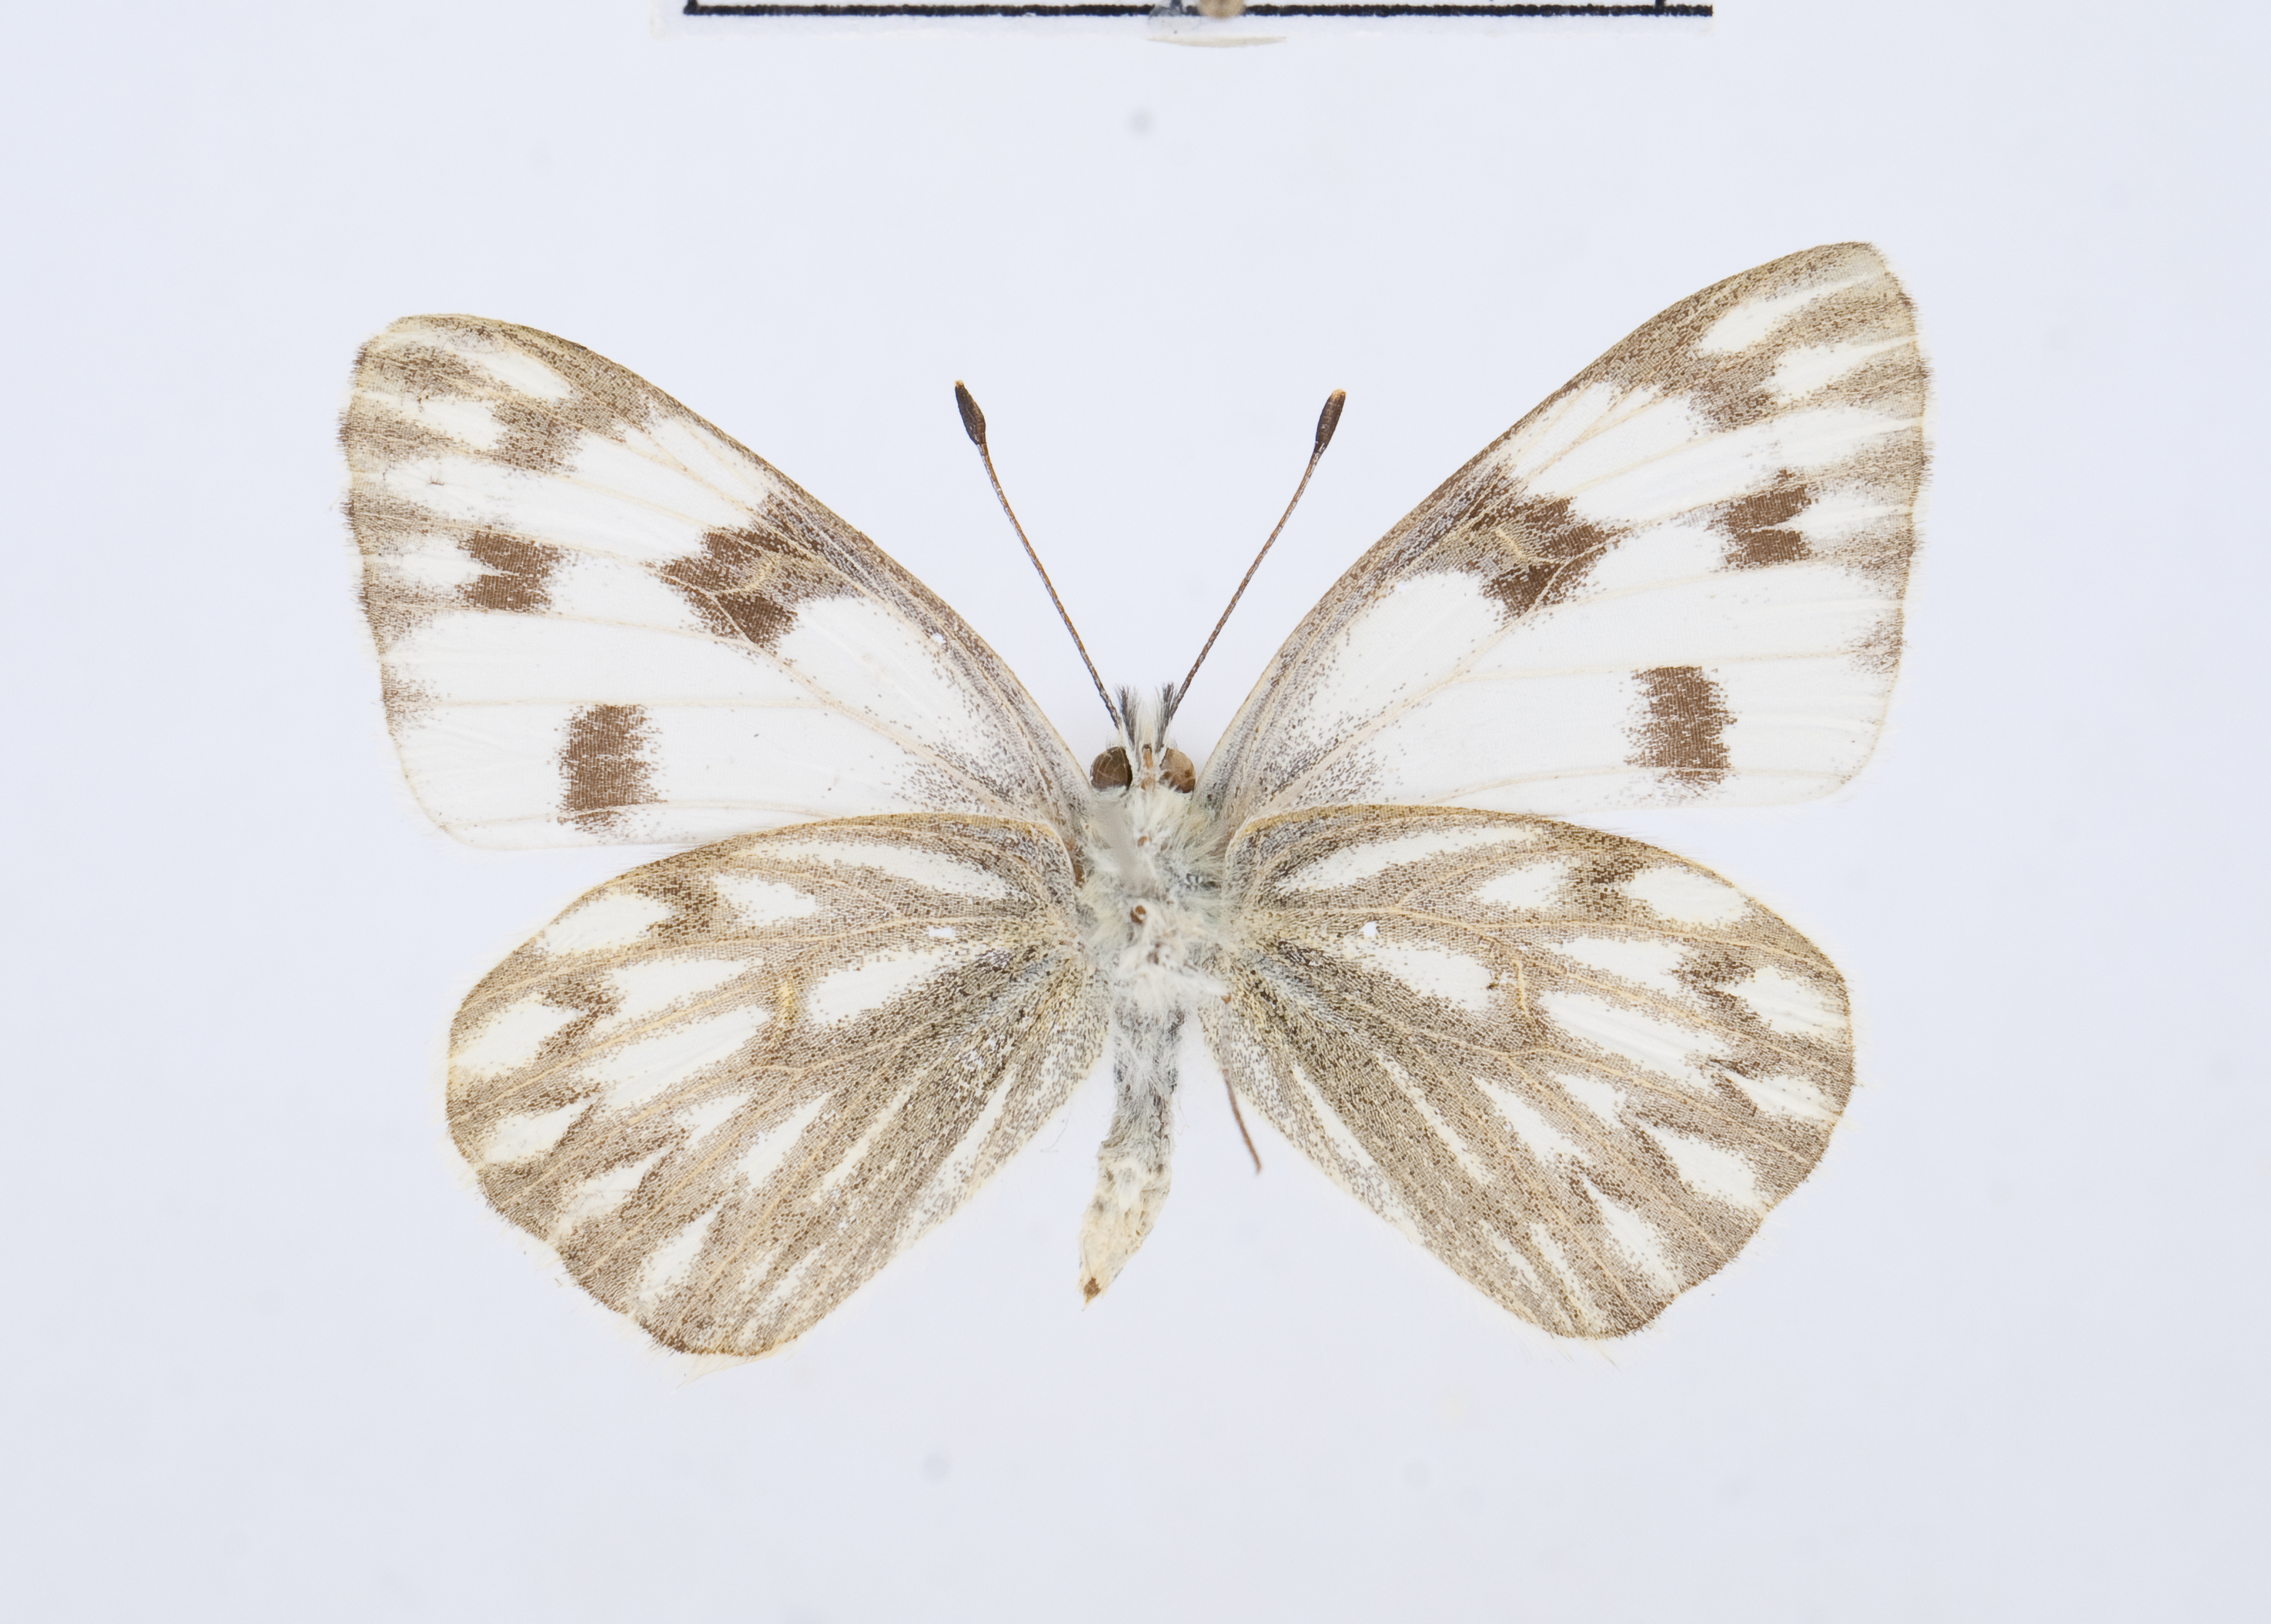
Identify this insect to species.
Pontia protodice
